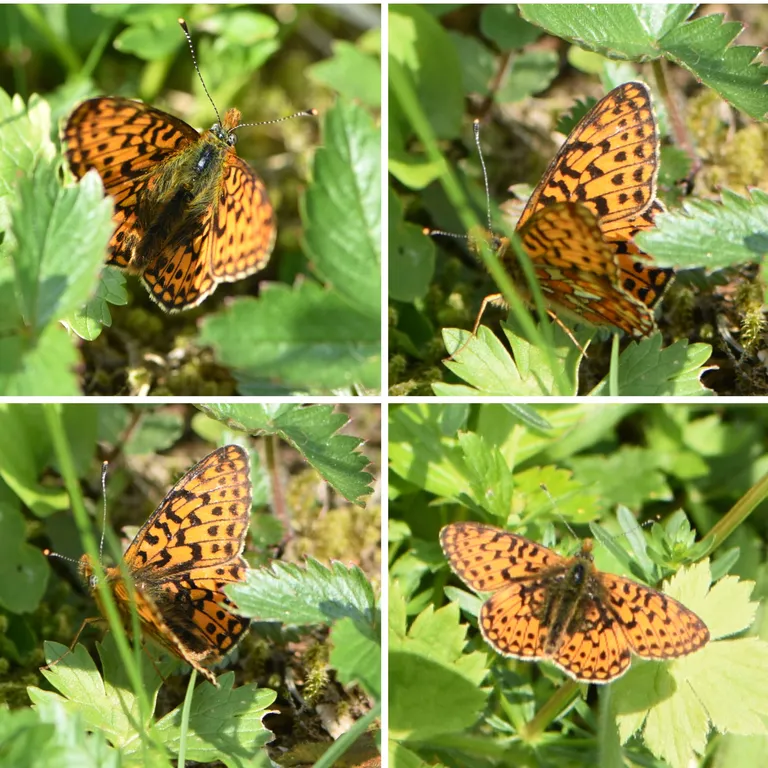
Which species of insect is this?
Boloria euphrosyne (also Clossiana euphrosyne)
